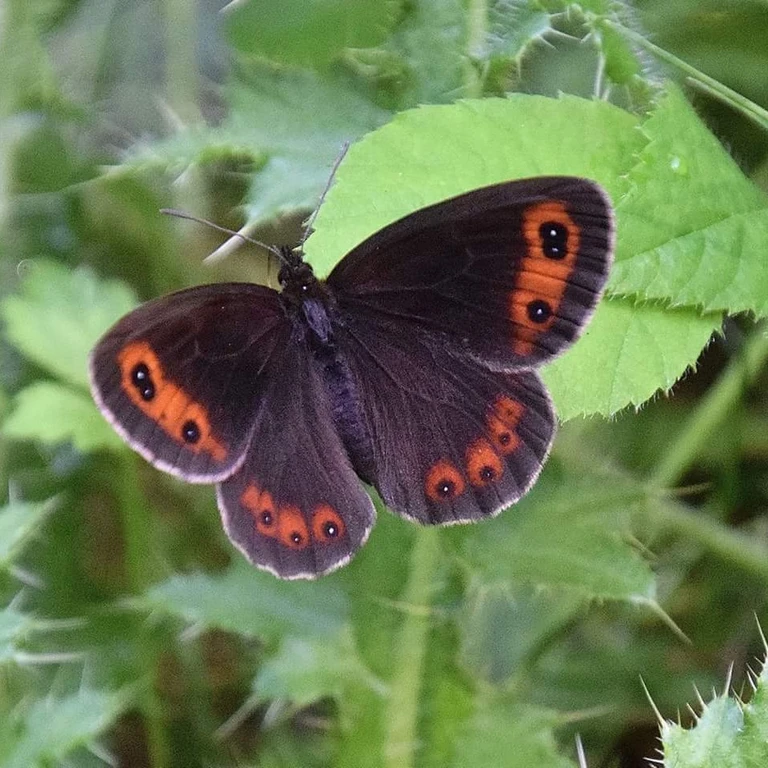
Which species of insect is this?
Erebia aethiops
